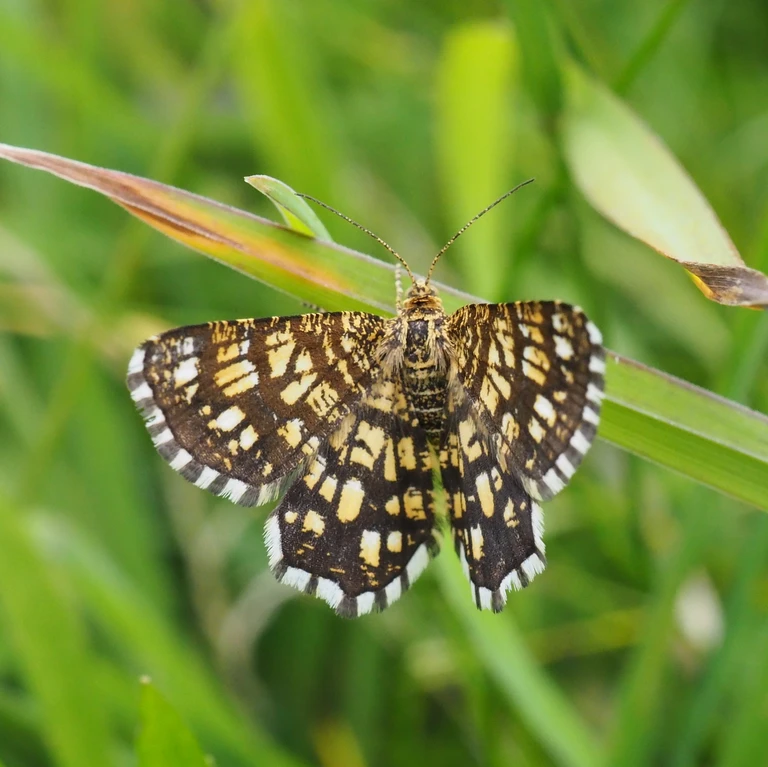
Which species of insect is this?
Chiasmia clathrata
